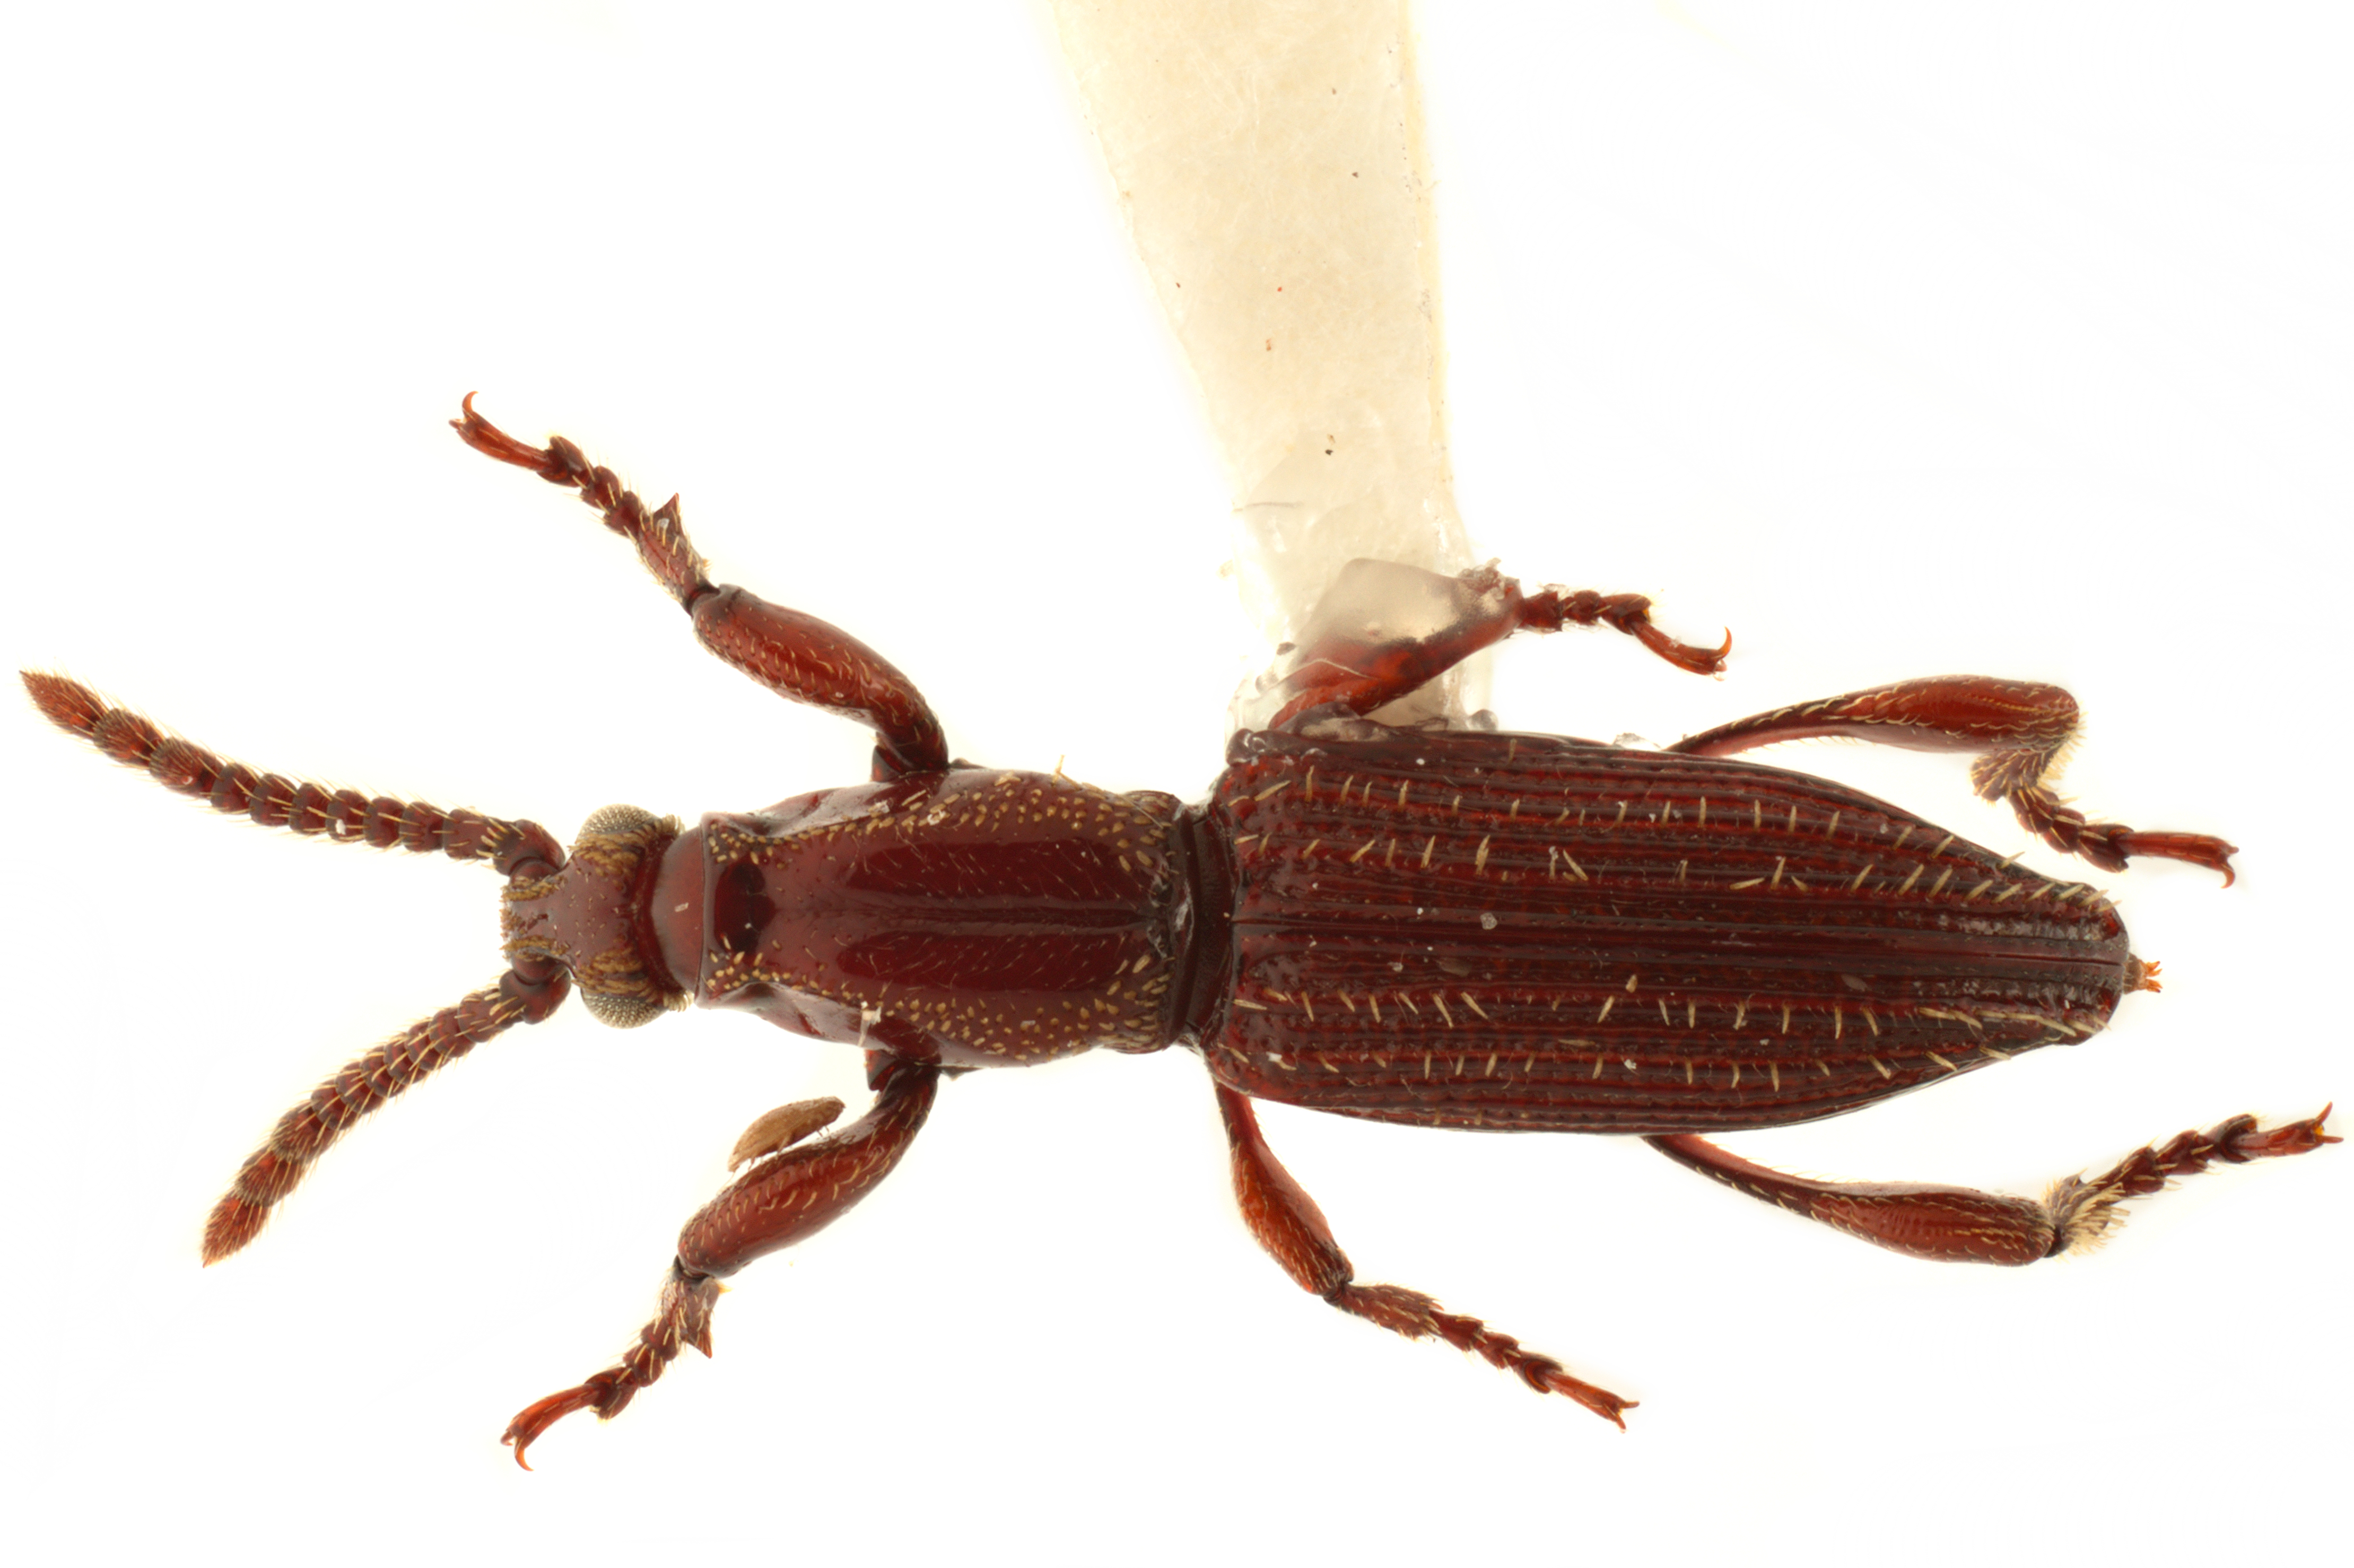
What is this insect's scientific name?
Podozemius comparabilis
